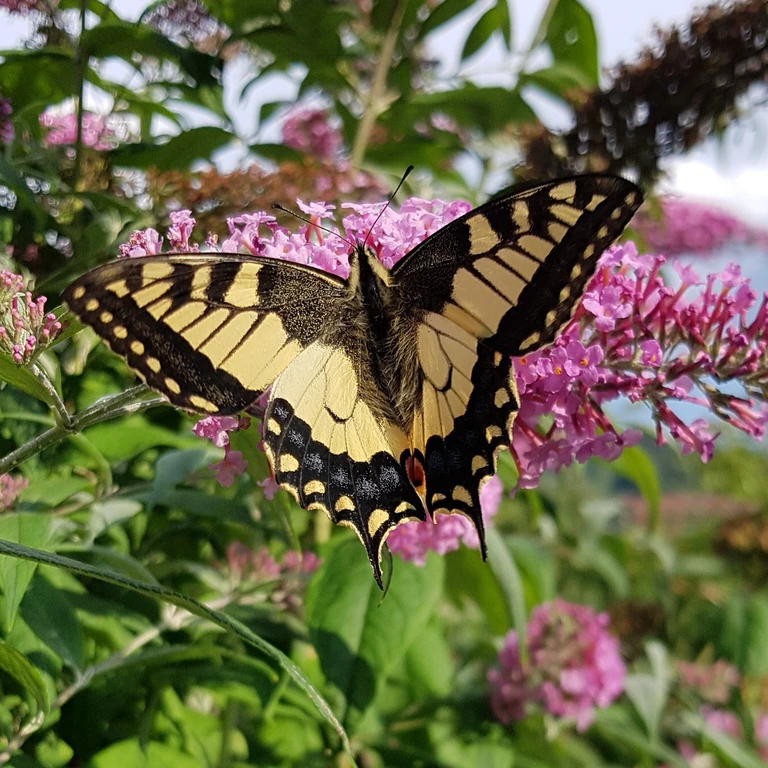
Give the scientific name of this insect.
Papilio machaon
